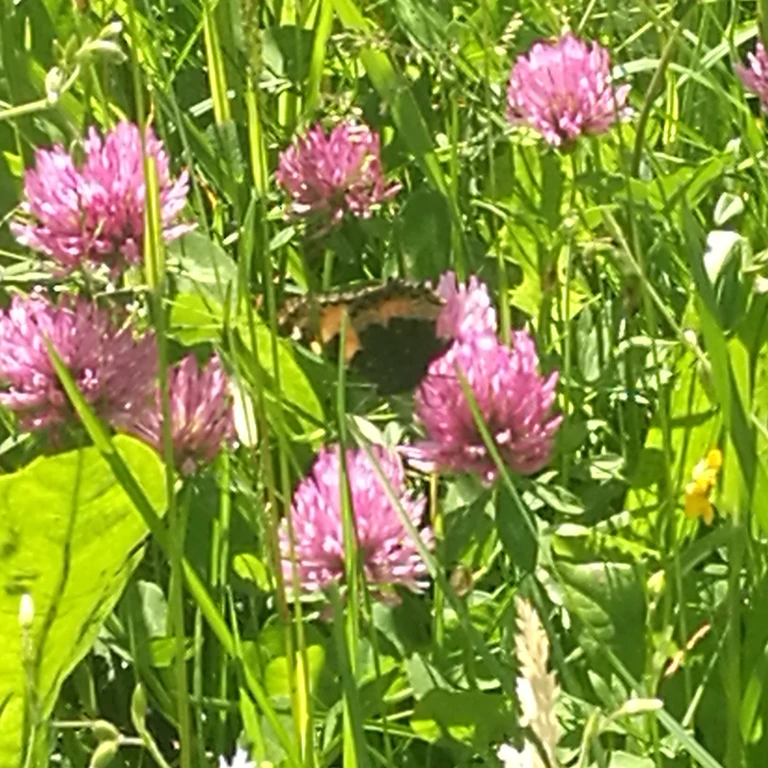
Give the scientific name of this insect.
Aglais urticae
